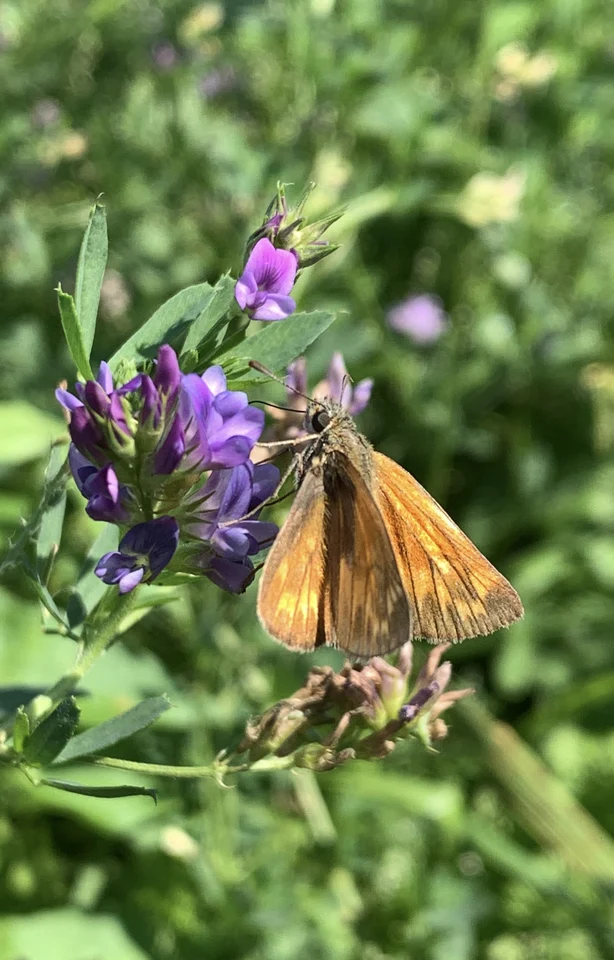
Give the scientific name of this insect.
Ochlodes sylvanus (also Ochlodes venata)
